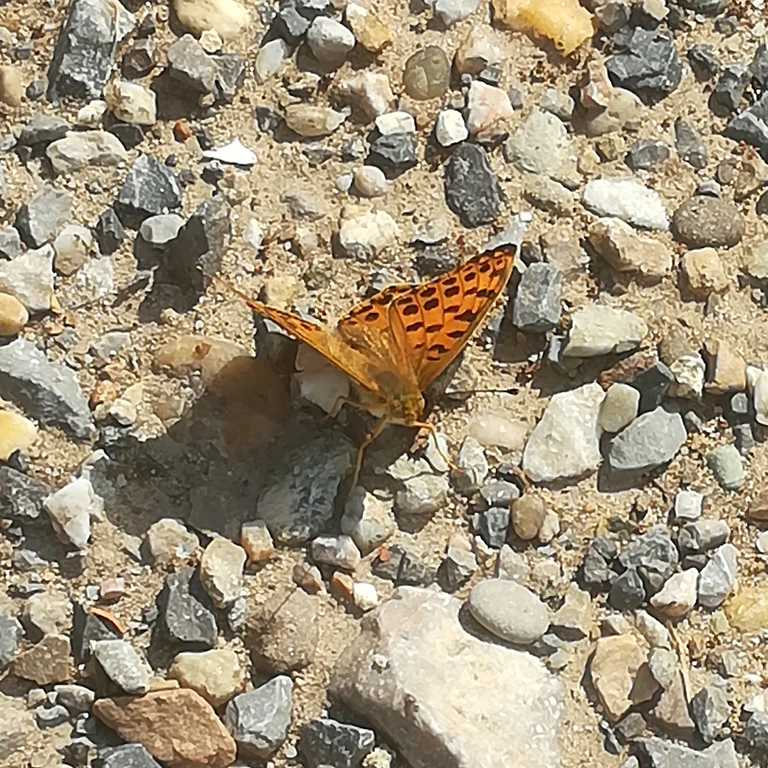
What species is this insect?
Issoria lathonia
